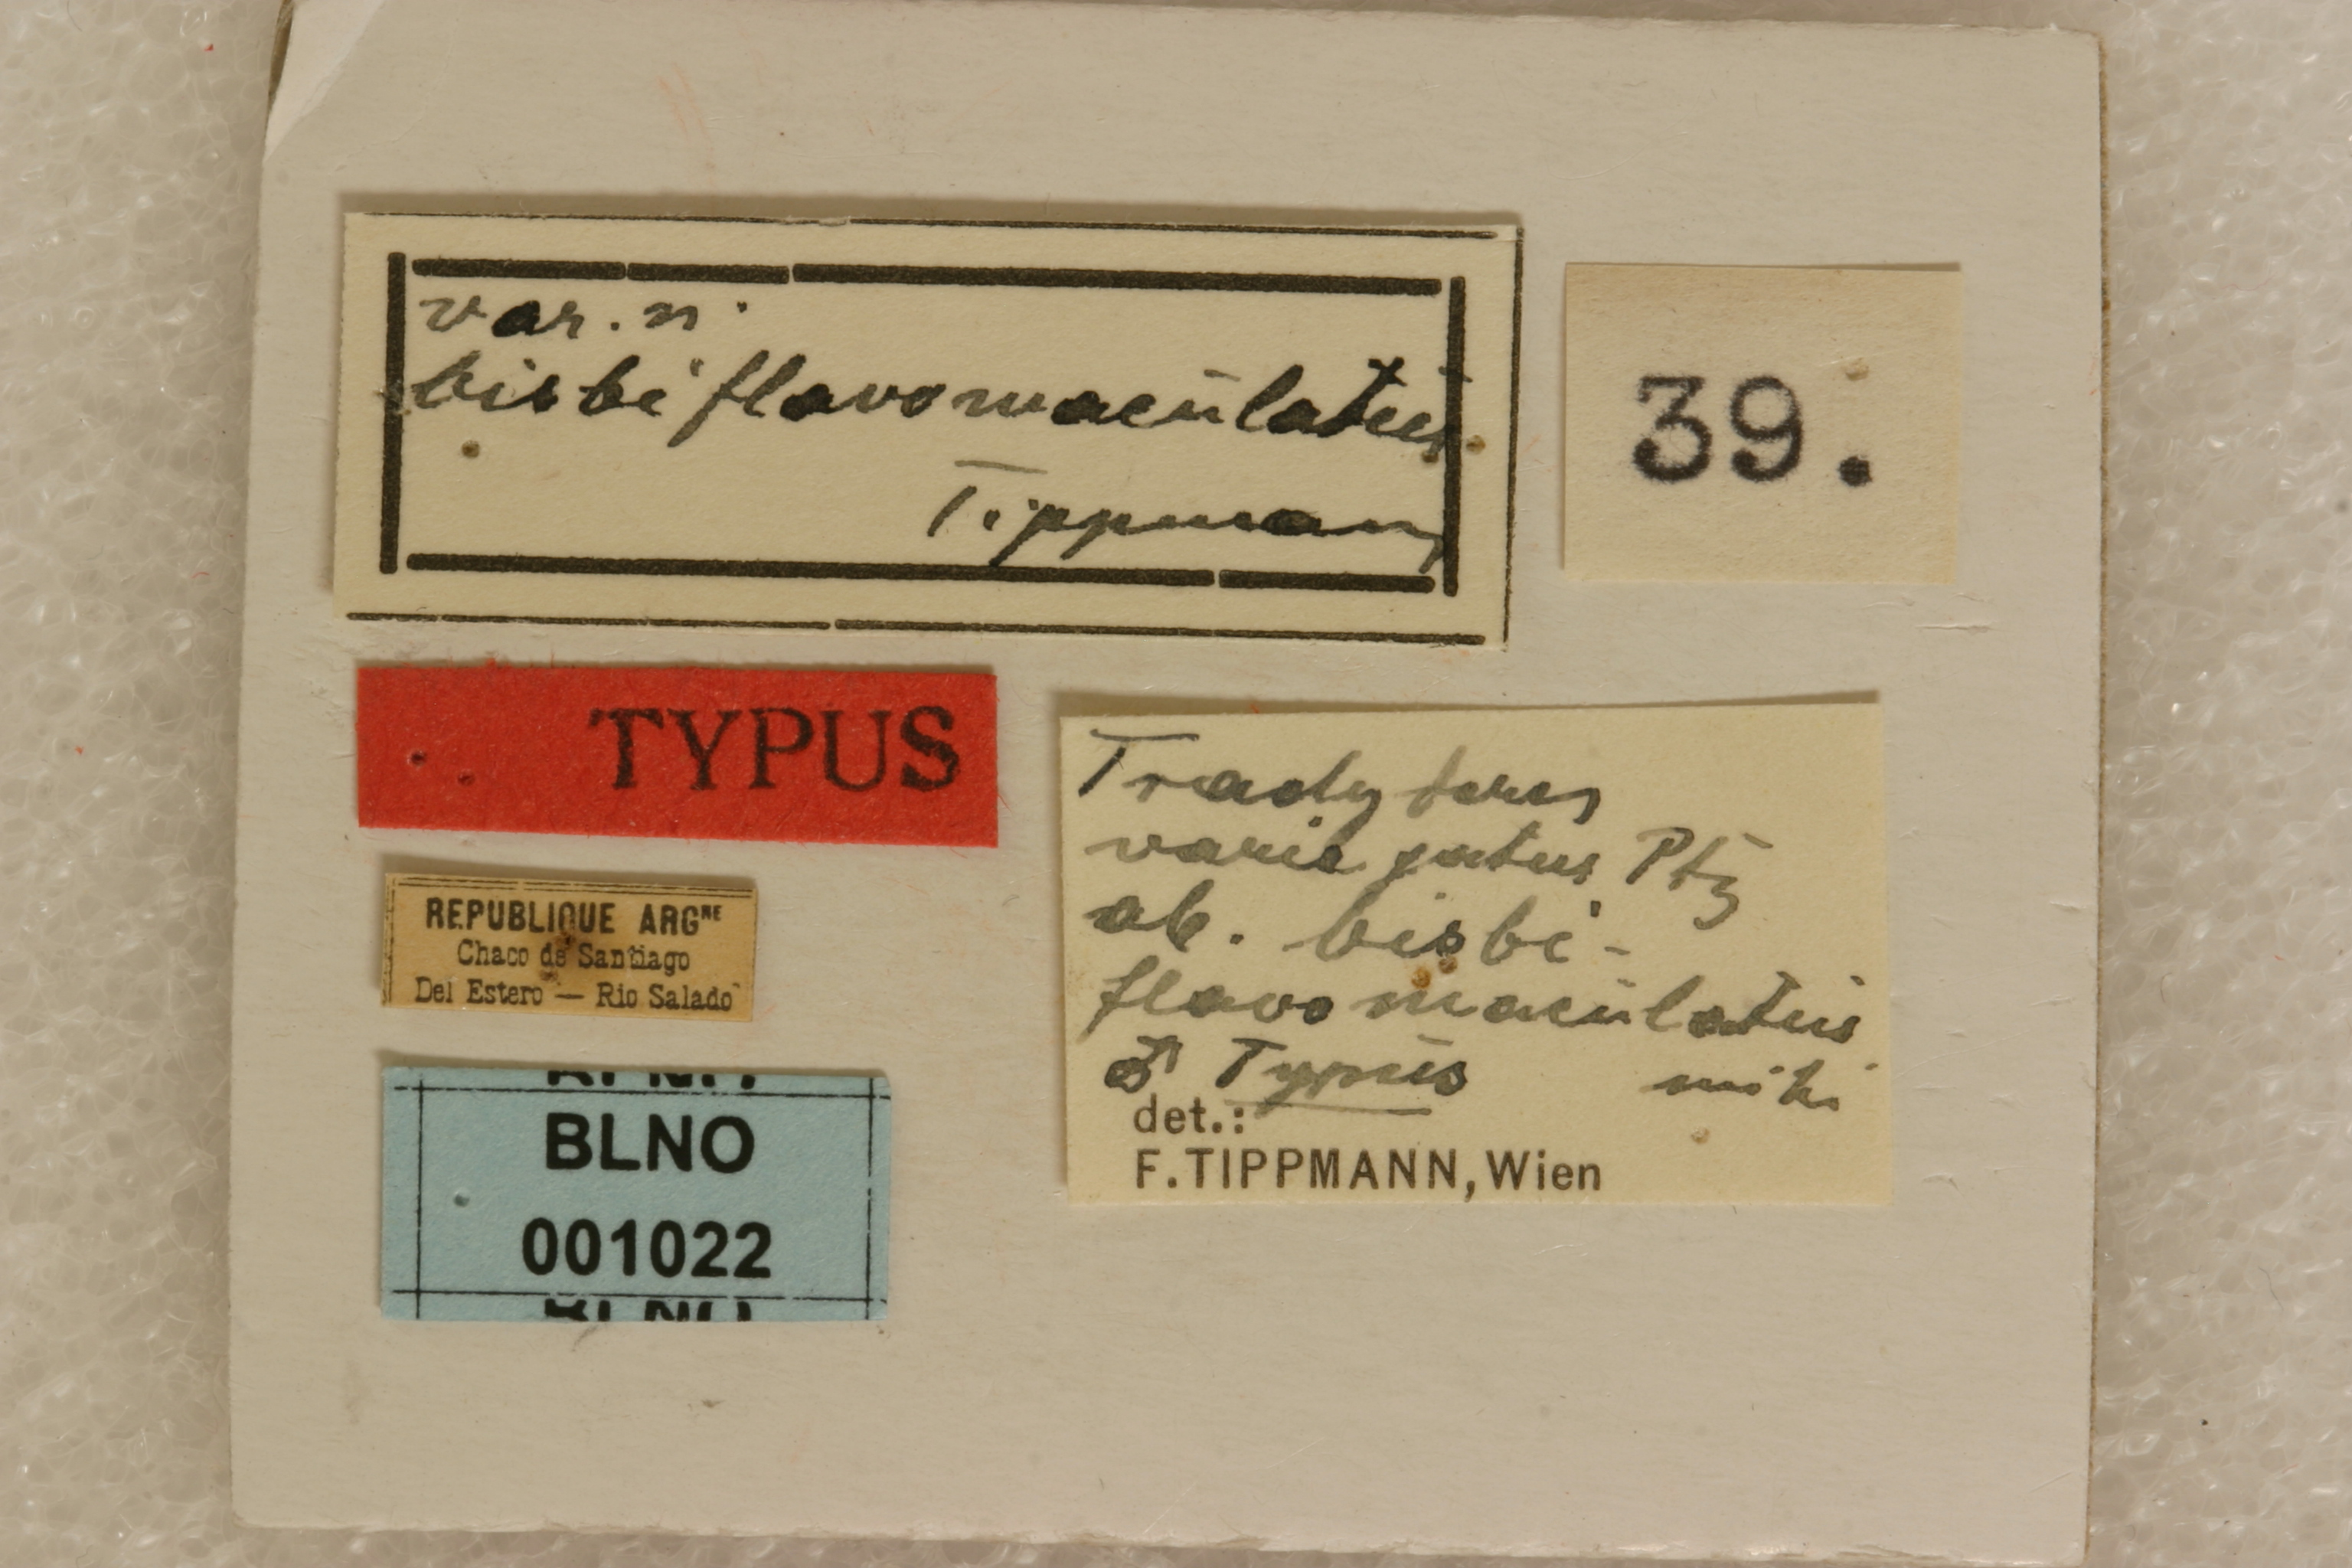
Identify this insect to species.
Trachyderes variegatus (also Trachyderes variegata)
